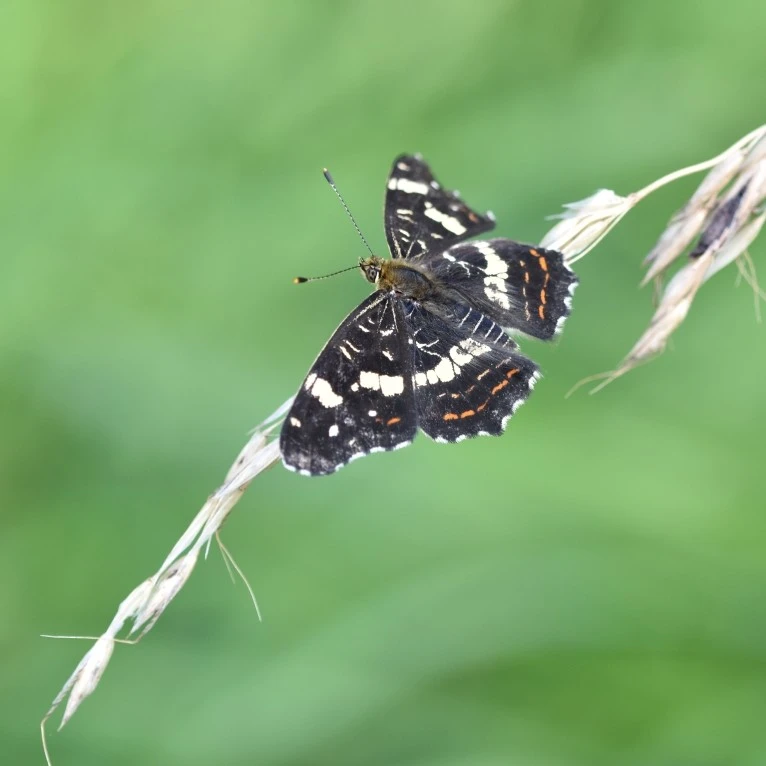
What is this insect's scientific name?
Araschnia levana
